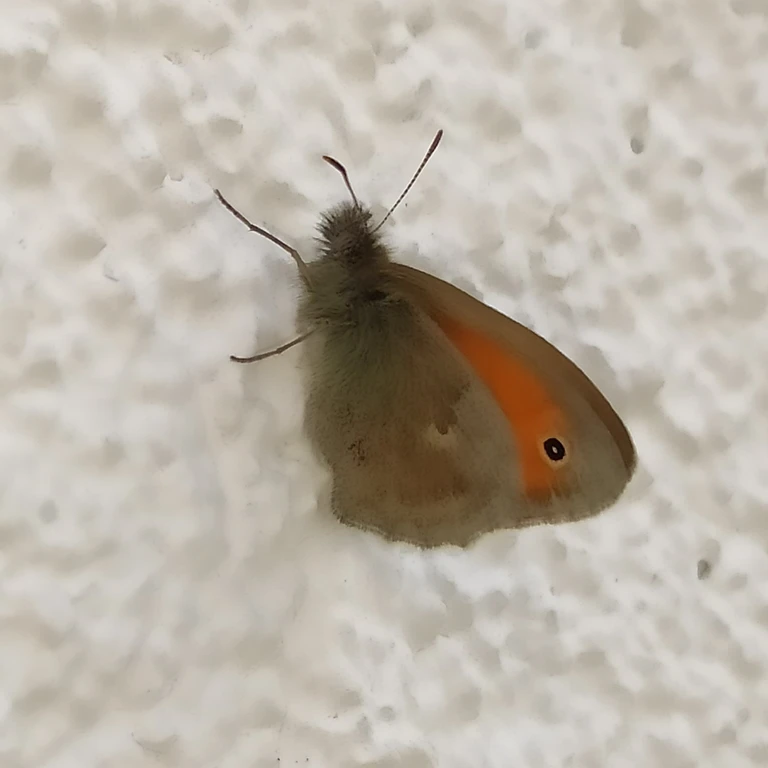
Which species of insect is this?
Coenonympha pamphilus
